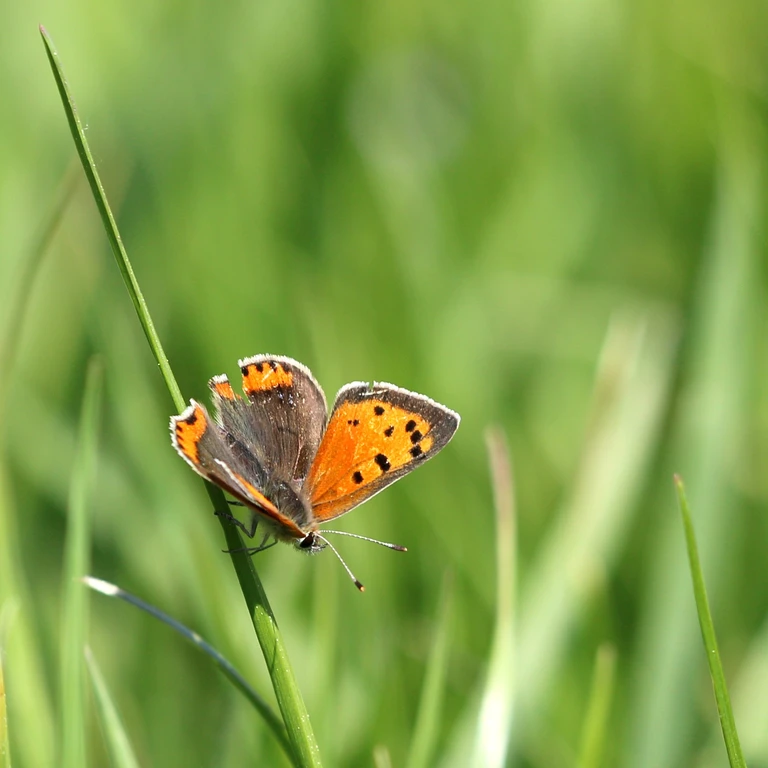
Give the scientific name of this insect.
Lycaena phlaeas
